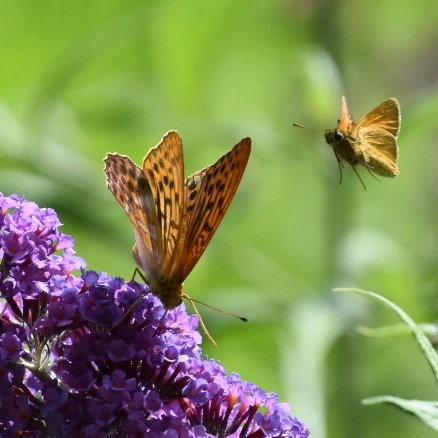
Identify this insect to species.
Argynnis paphia
